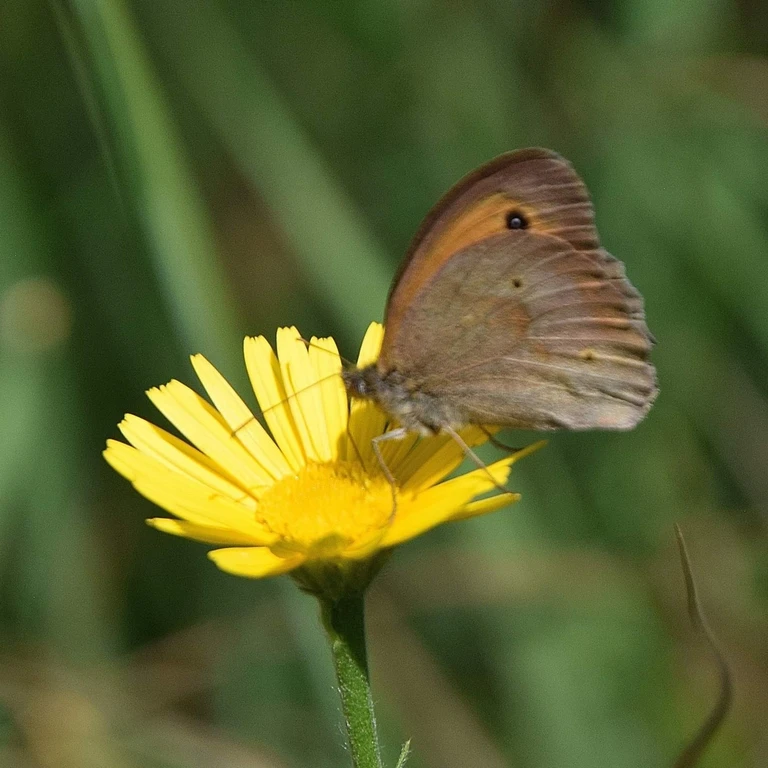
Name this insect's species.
Maniola jurtina
